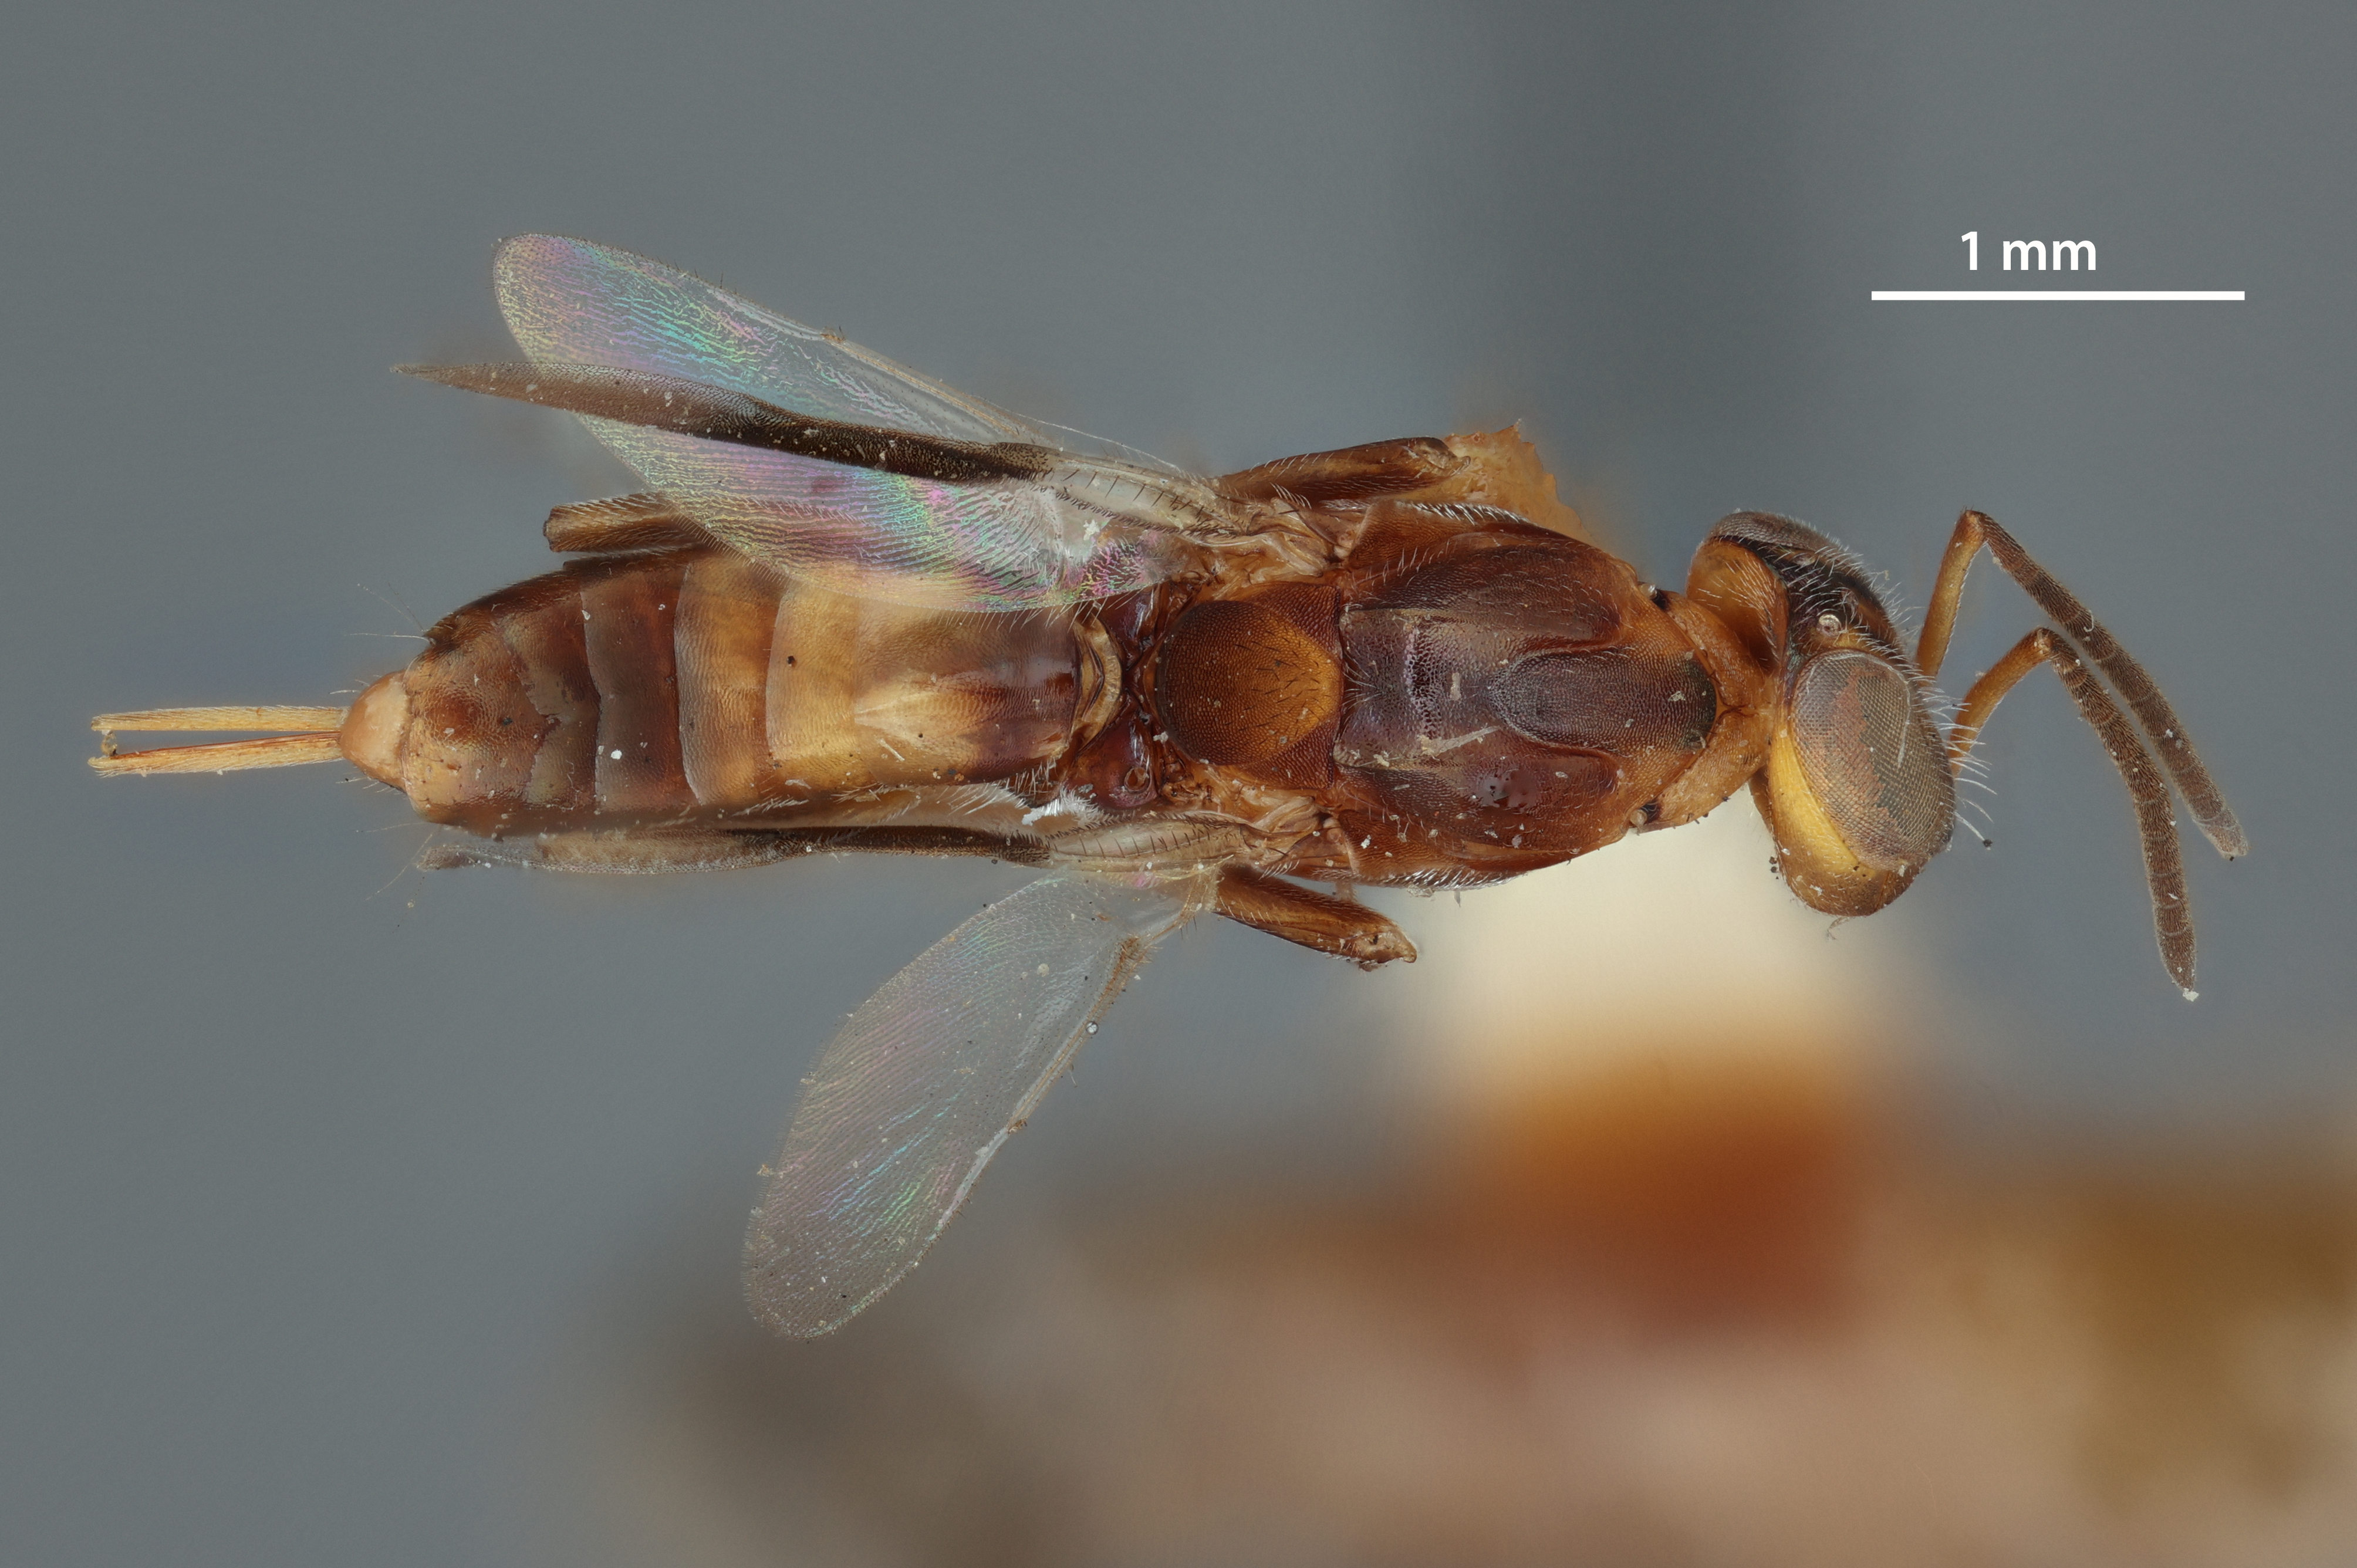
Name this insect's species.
Arachnophaga costalis
